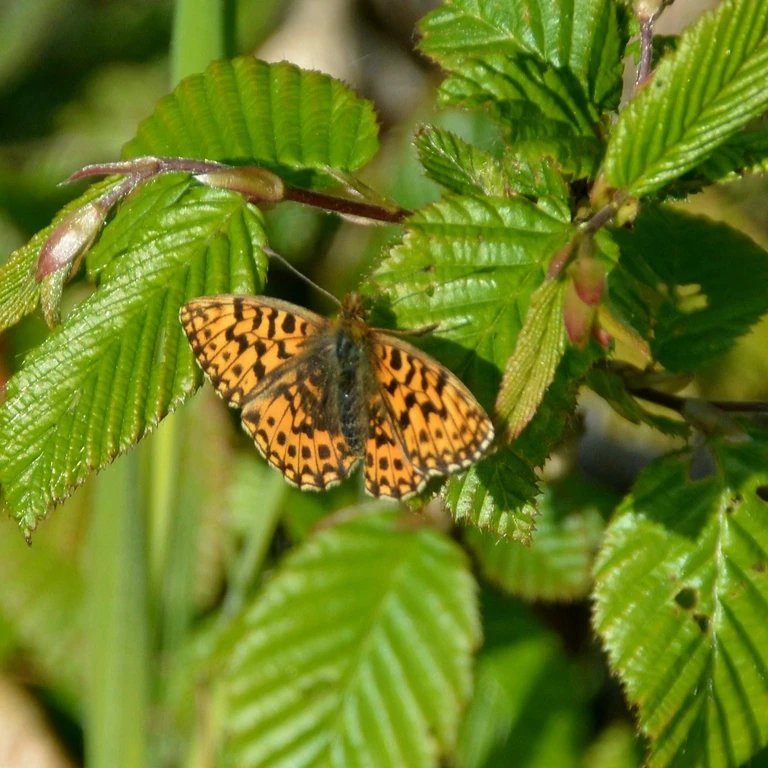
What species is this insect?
Boloria dia
